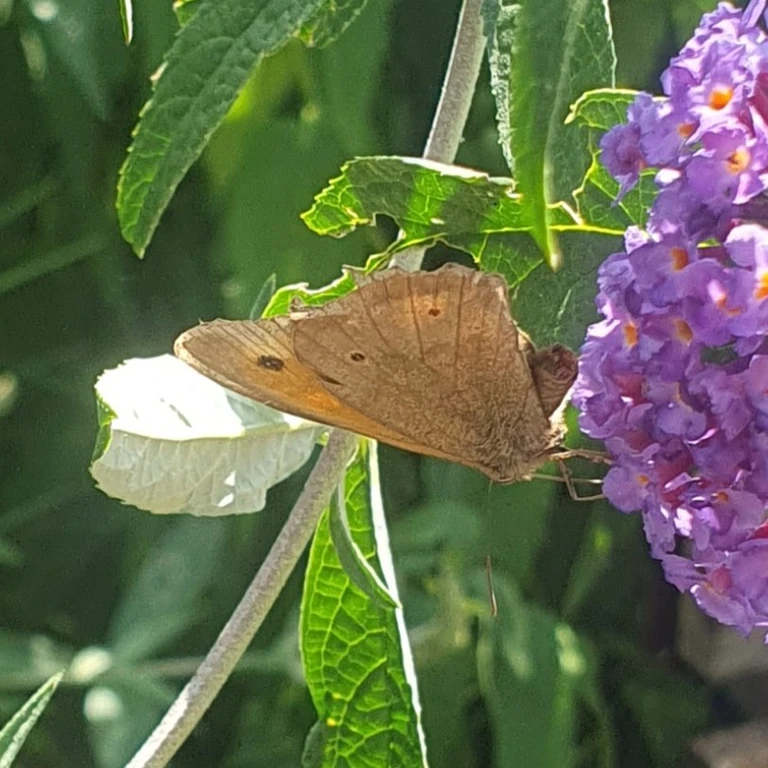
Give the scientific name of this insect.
Maniola jurtina
